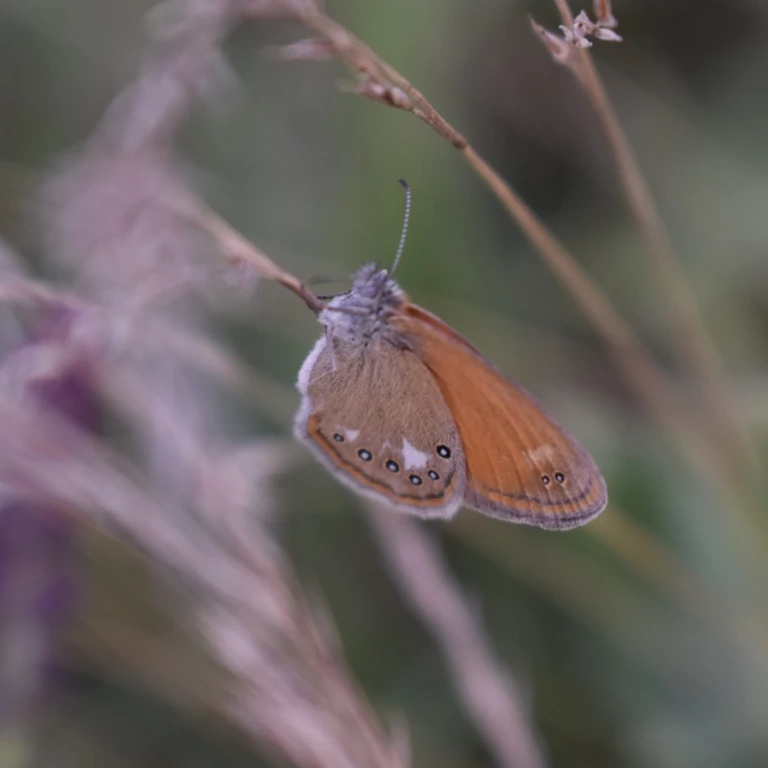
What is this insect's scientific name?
Coenonympha glycerion (also Coenonympha iphis)
